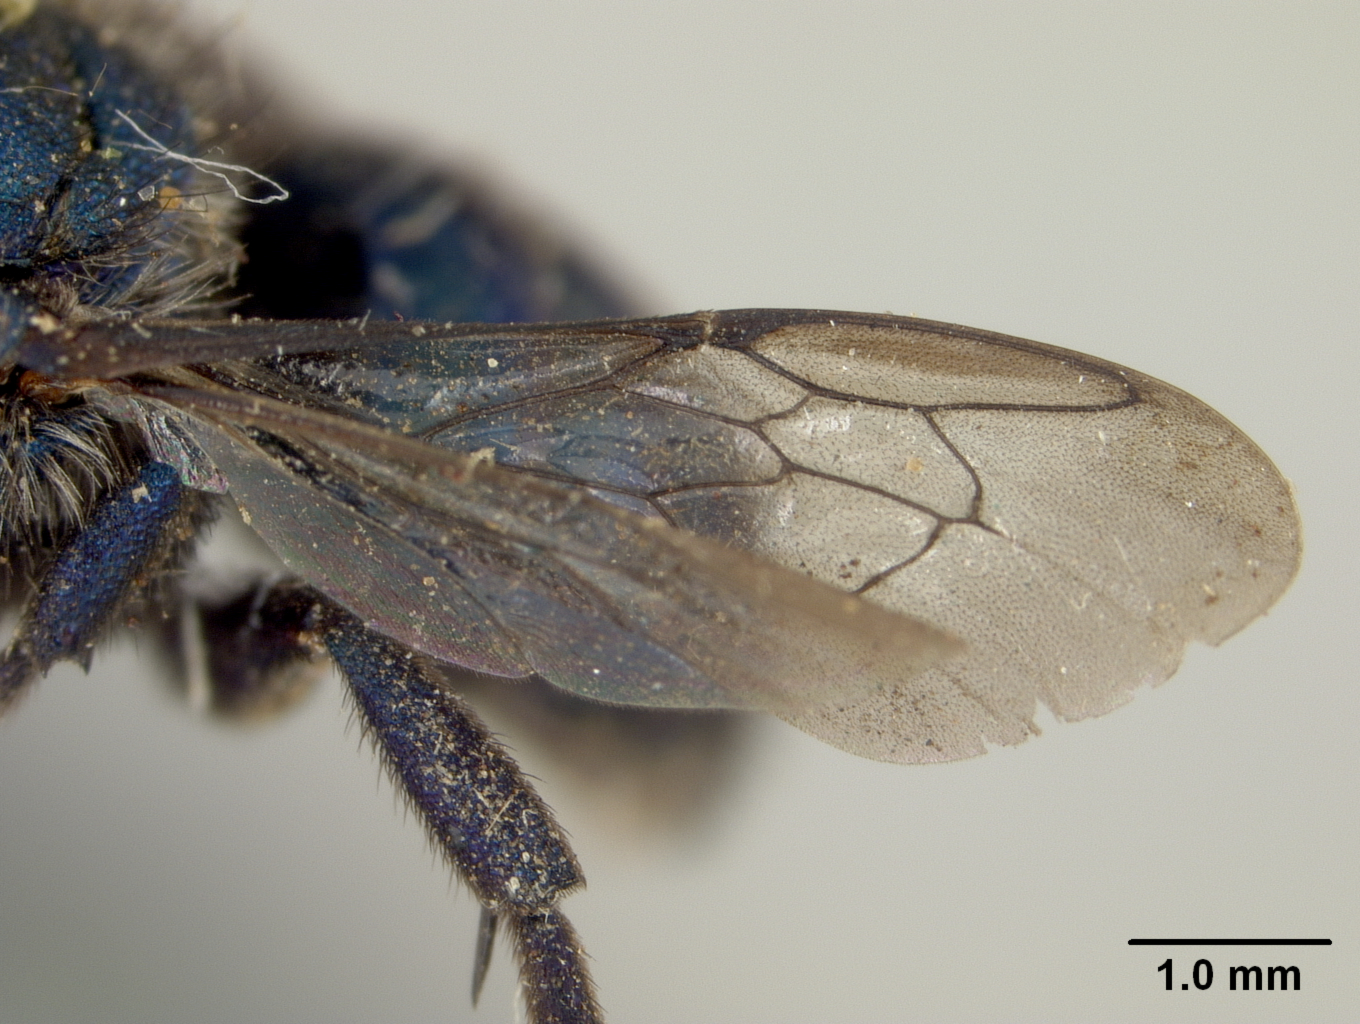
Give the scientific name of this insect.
Chelynia calliphorina
